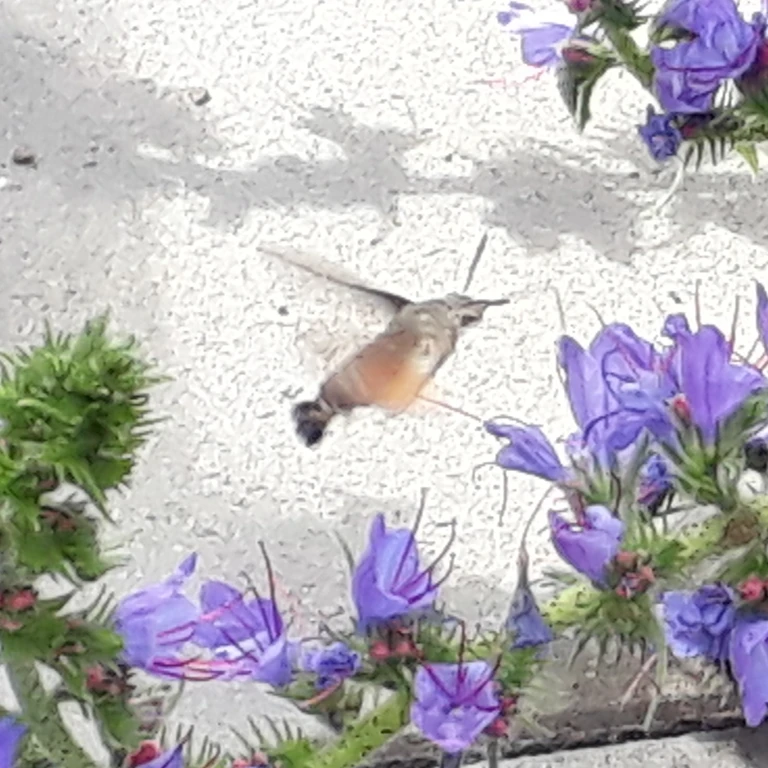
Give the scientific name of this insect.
Macroglossum stellatarum
